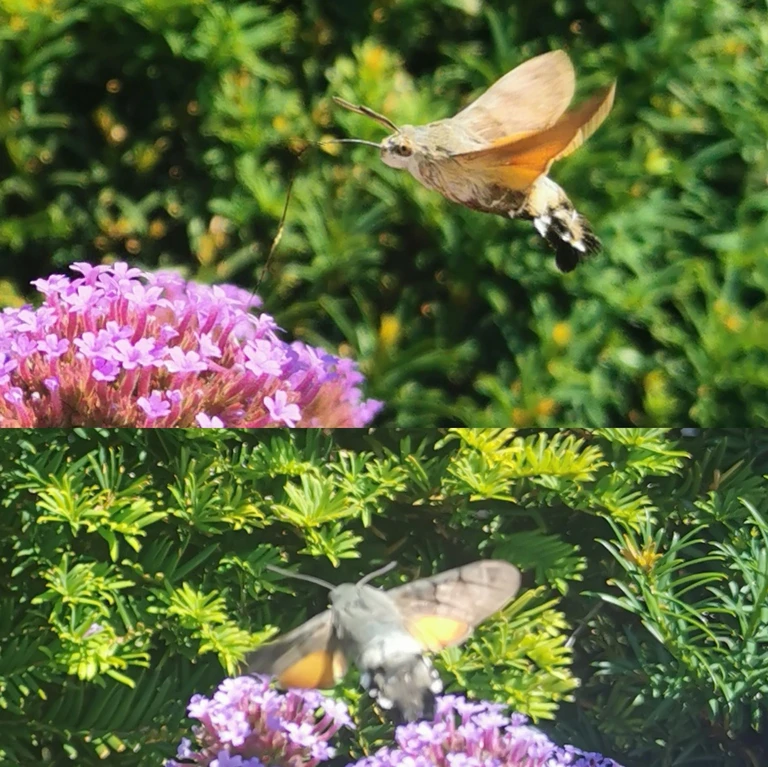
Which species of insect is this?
Macroglossum stellatarum
